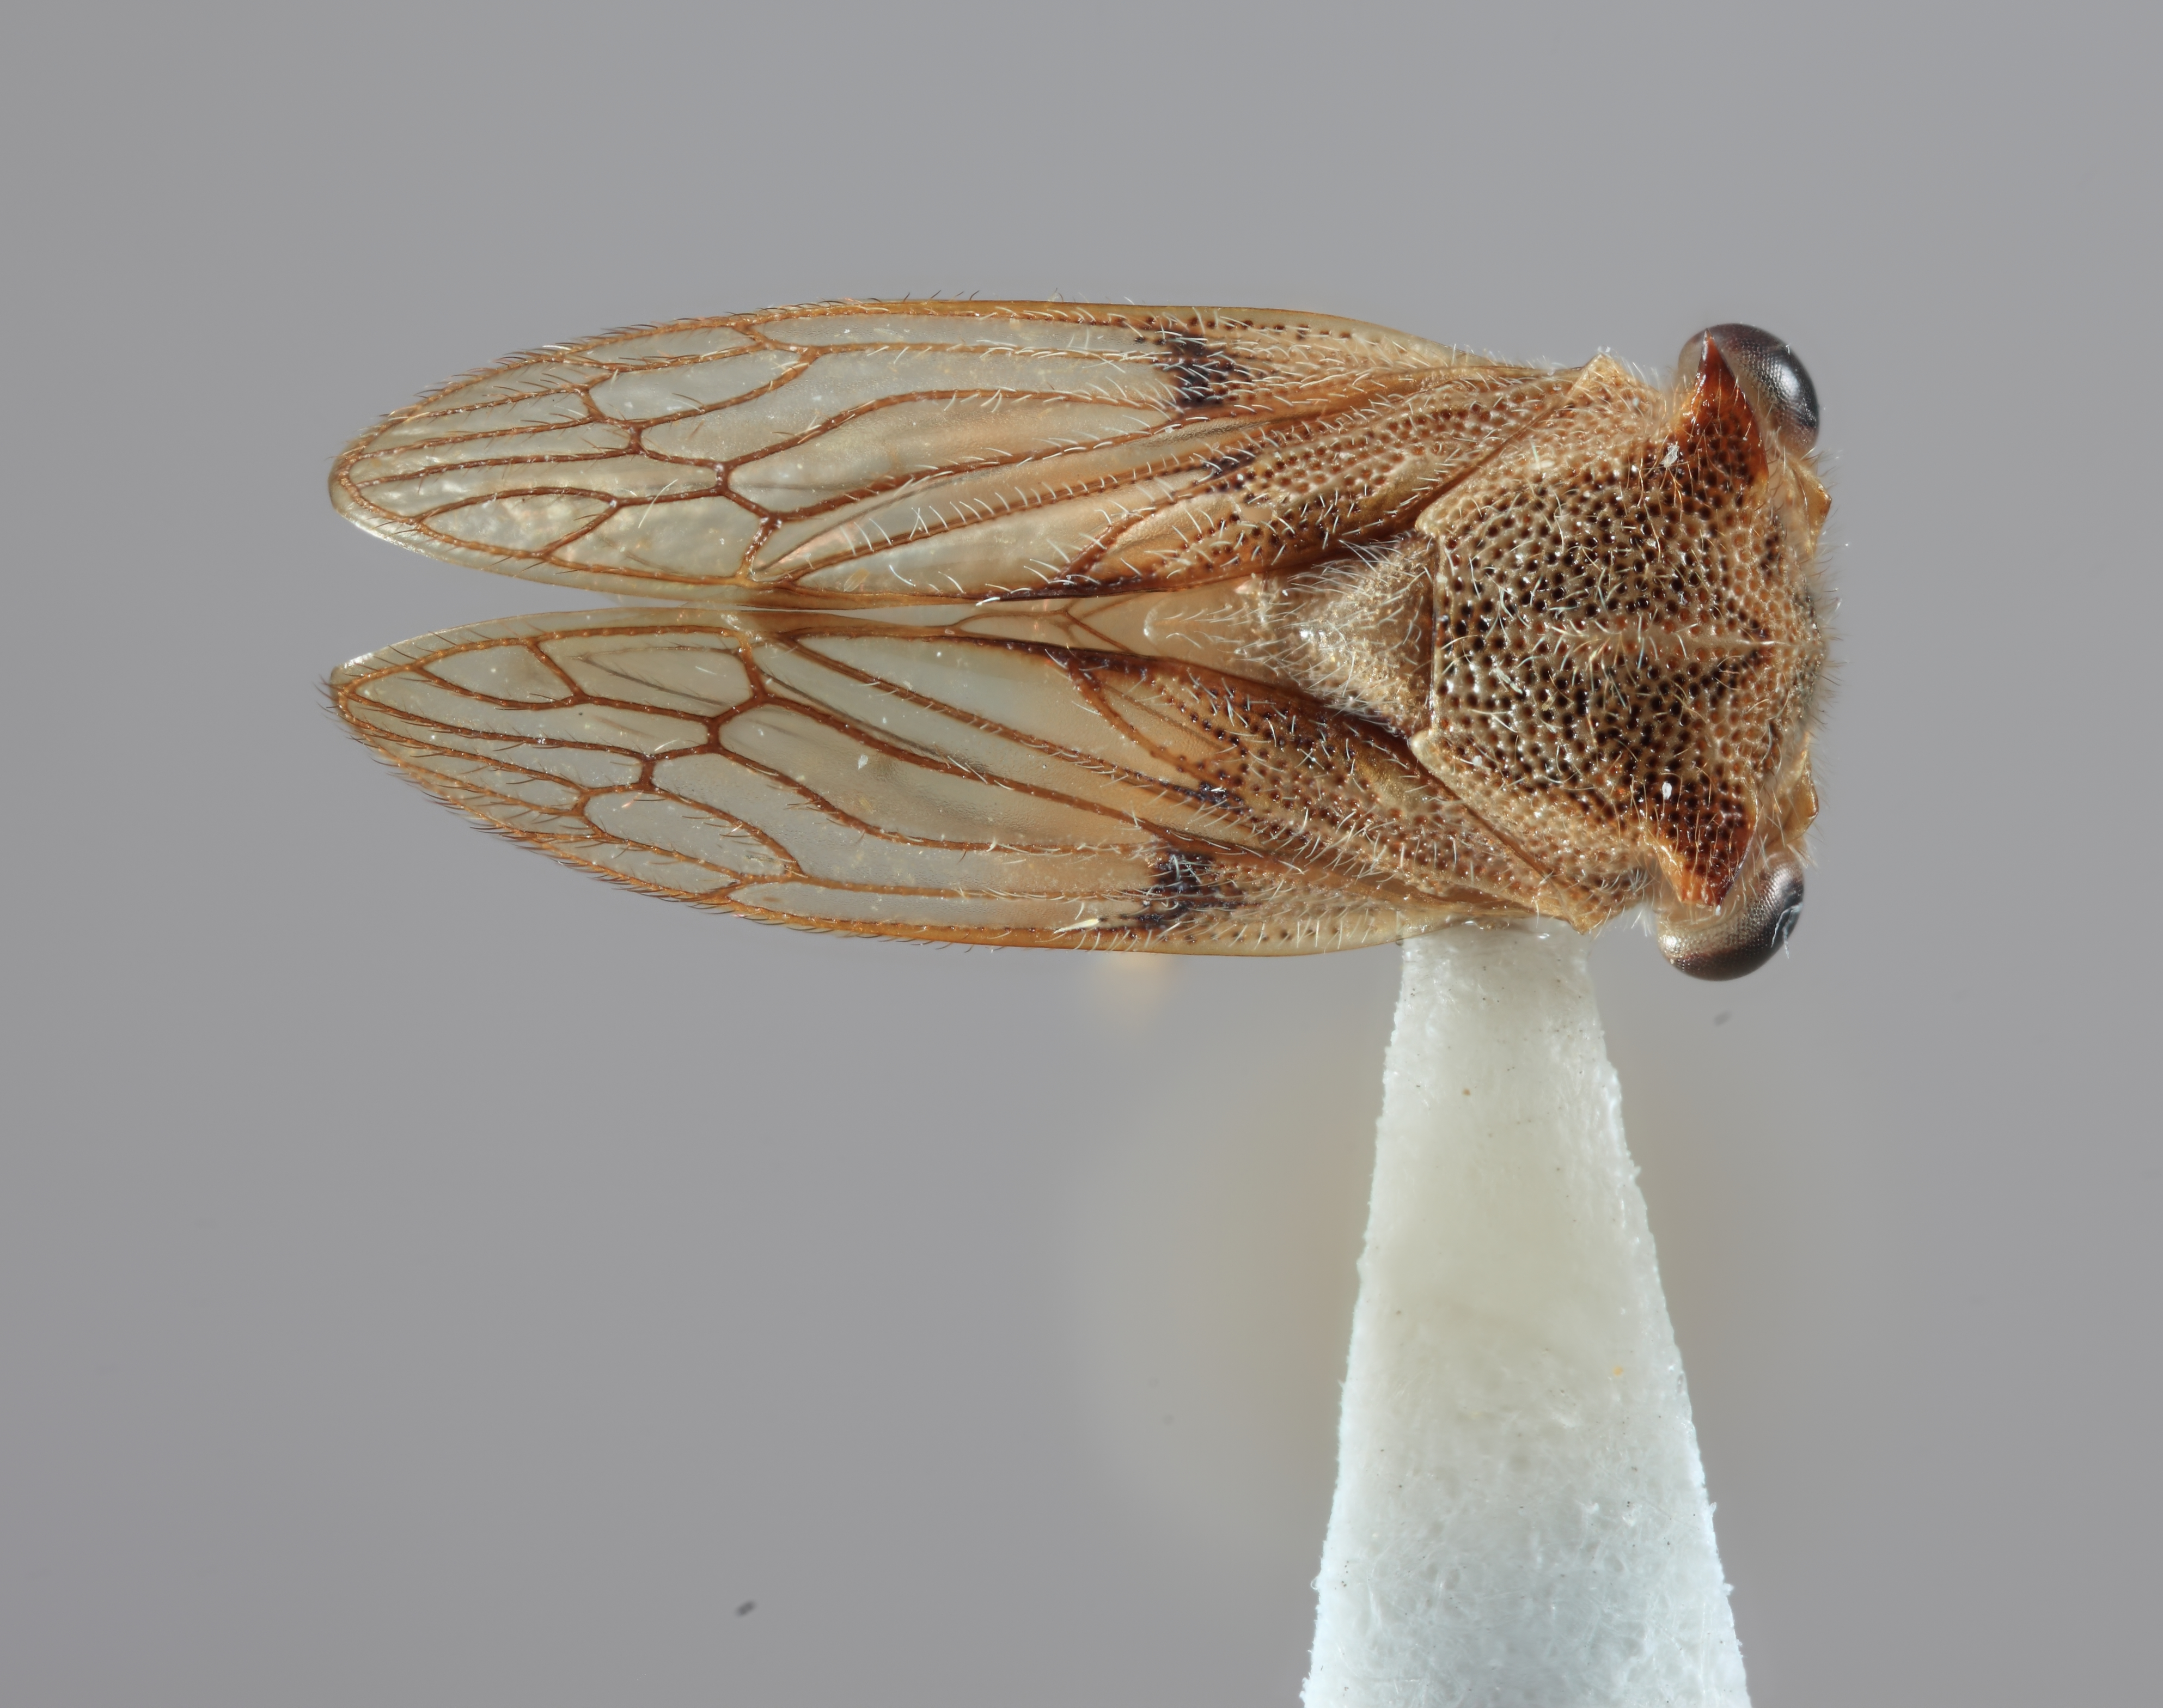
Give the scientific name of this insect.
Tolania woodi
